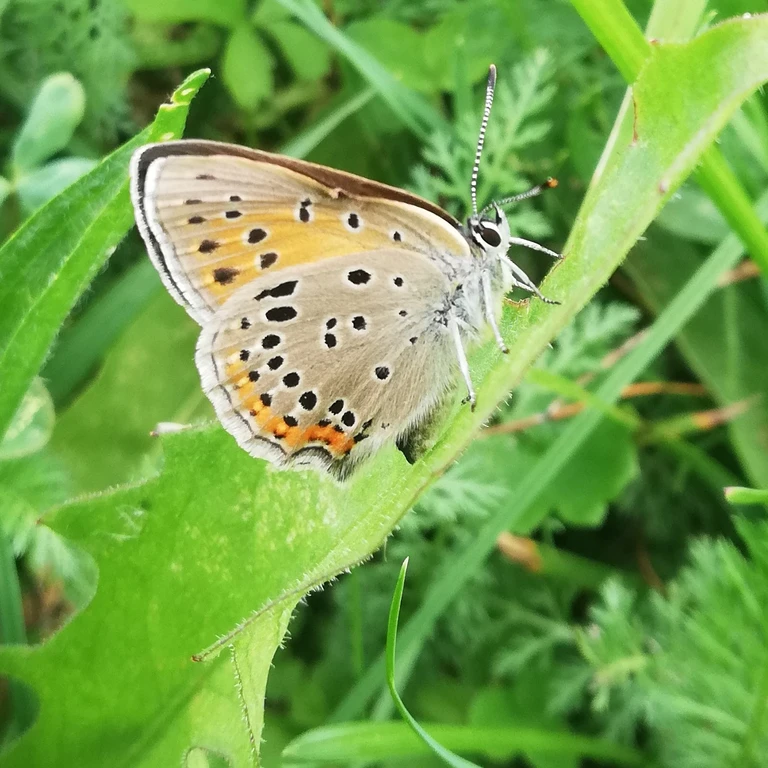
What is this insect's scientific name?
Lycaena hippothoe (also Palaeochrysophanus hippothoe)
